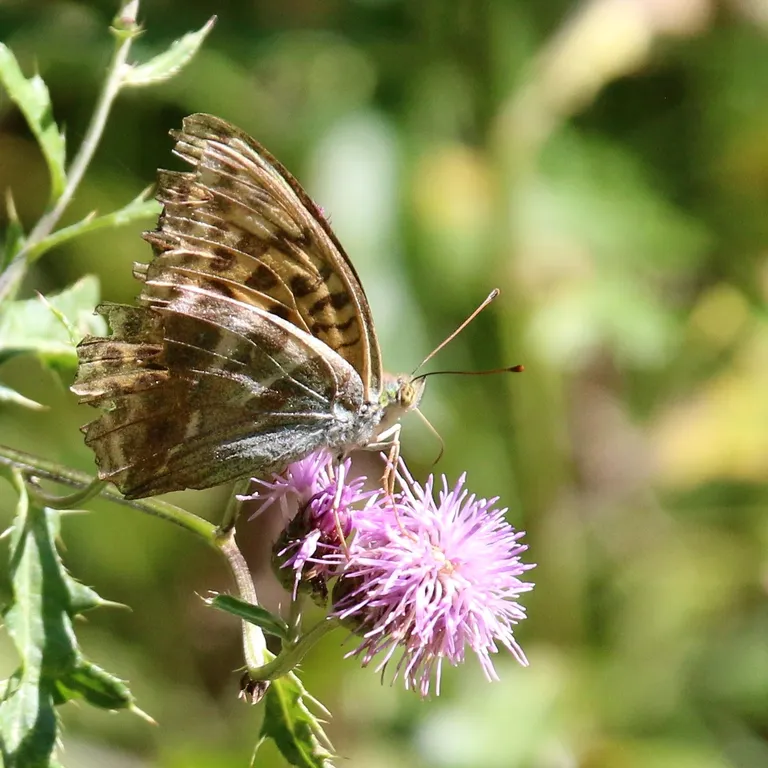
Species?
Argynnis paphia
